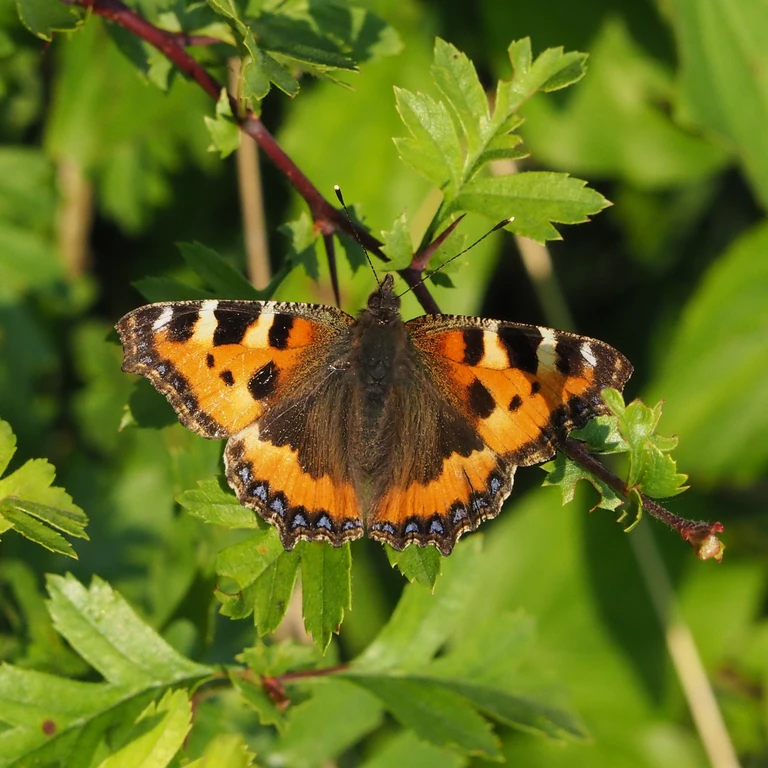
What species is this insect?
Aglais urticae
